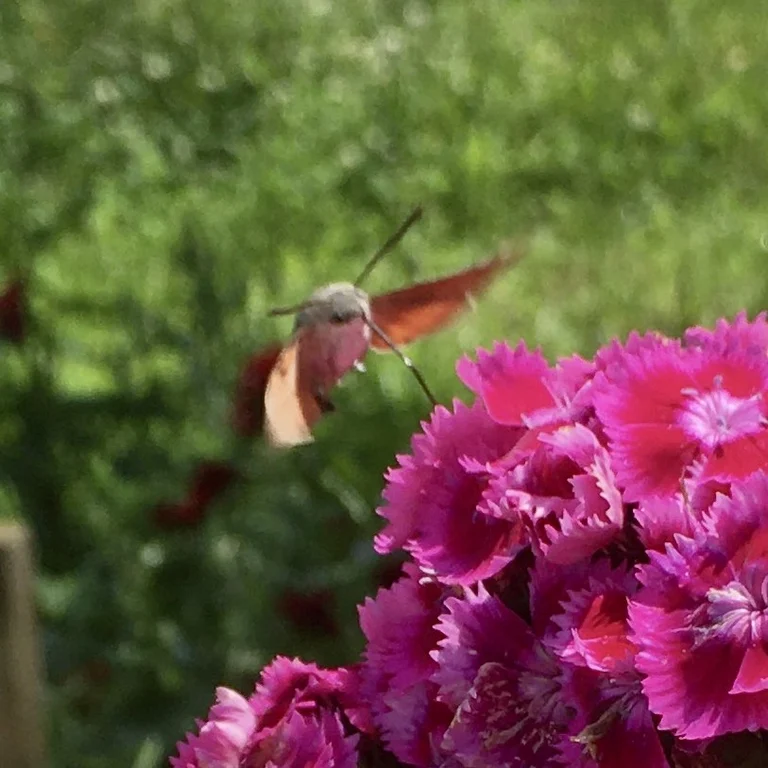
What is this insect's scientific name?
Macroglossum stellatarum
